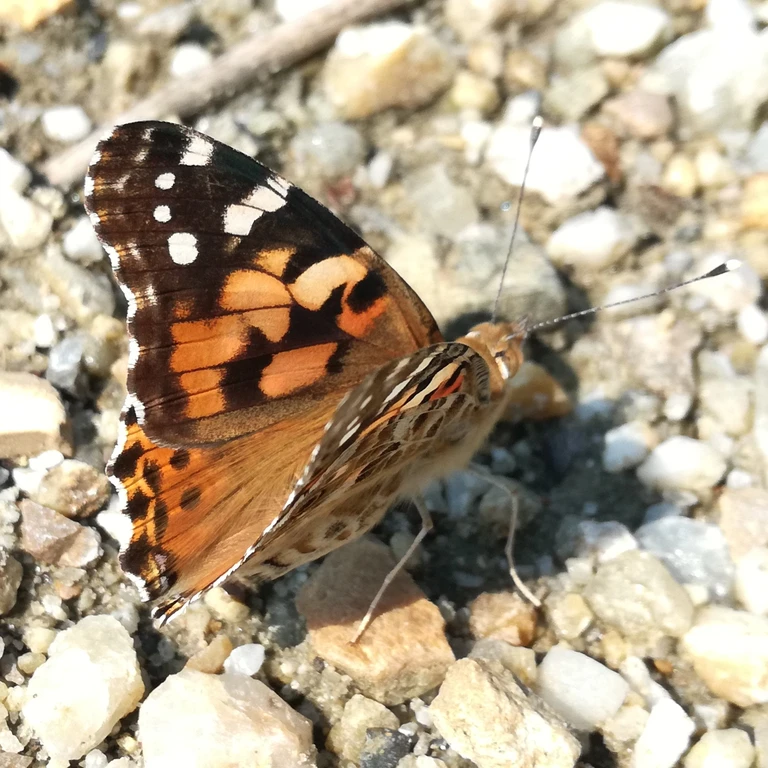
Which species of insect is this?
Vanessa cardui
